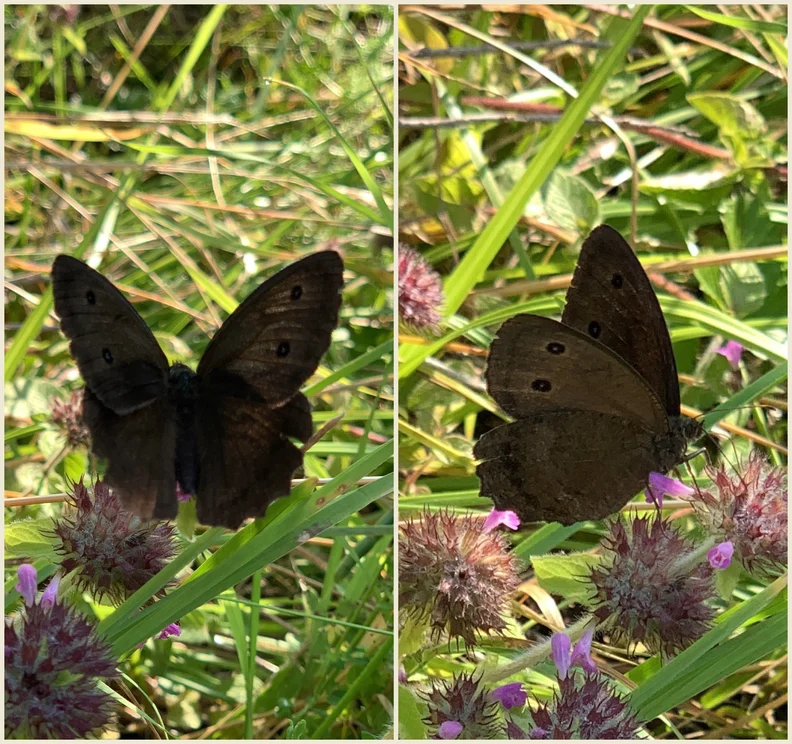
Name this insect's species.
Minois dryas
